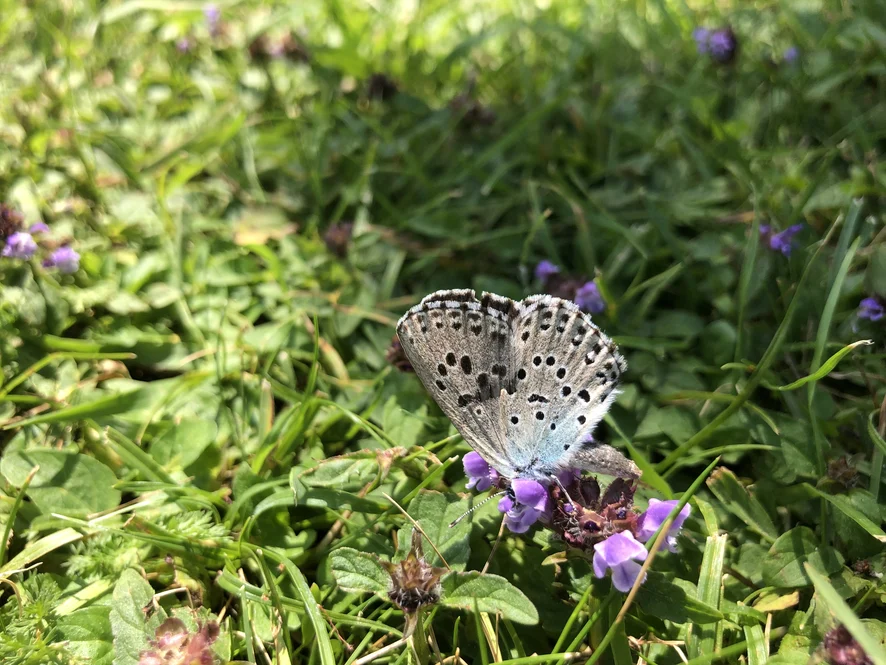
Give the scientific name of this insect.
Phengaris arion (also Maculinea arion)
